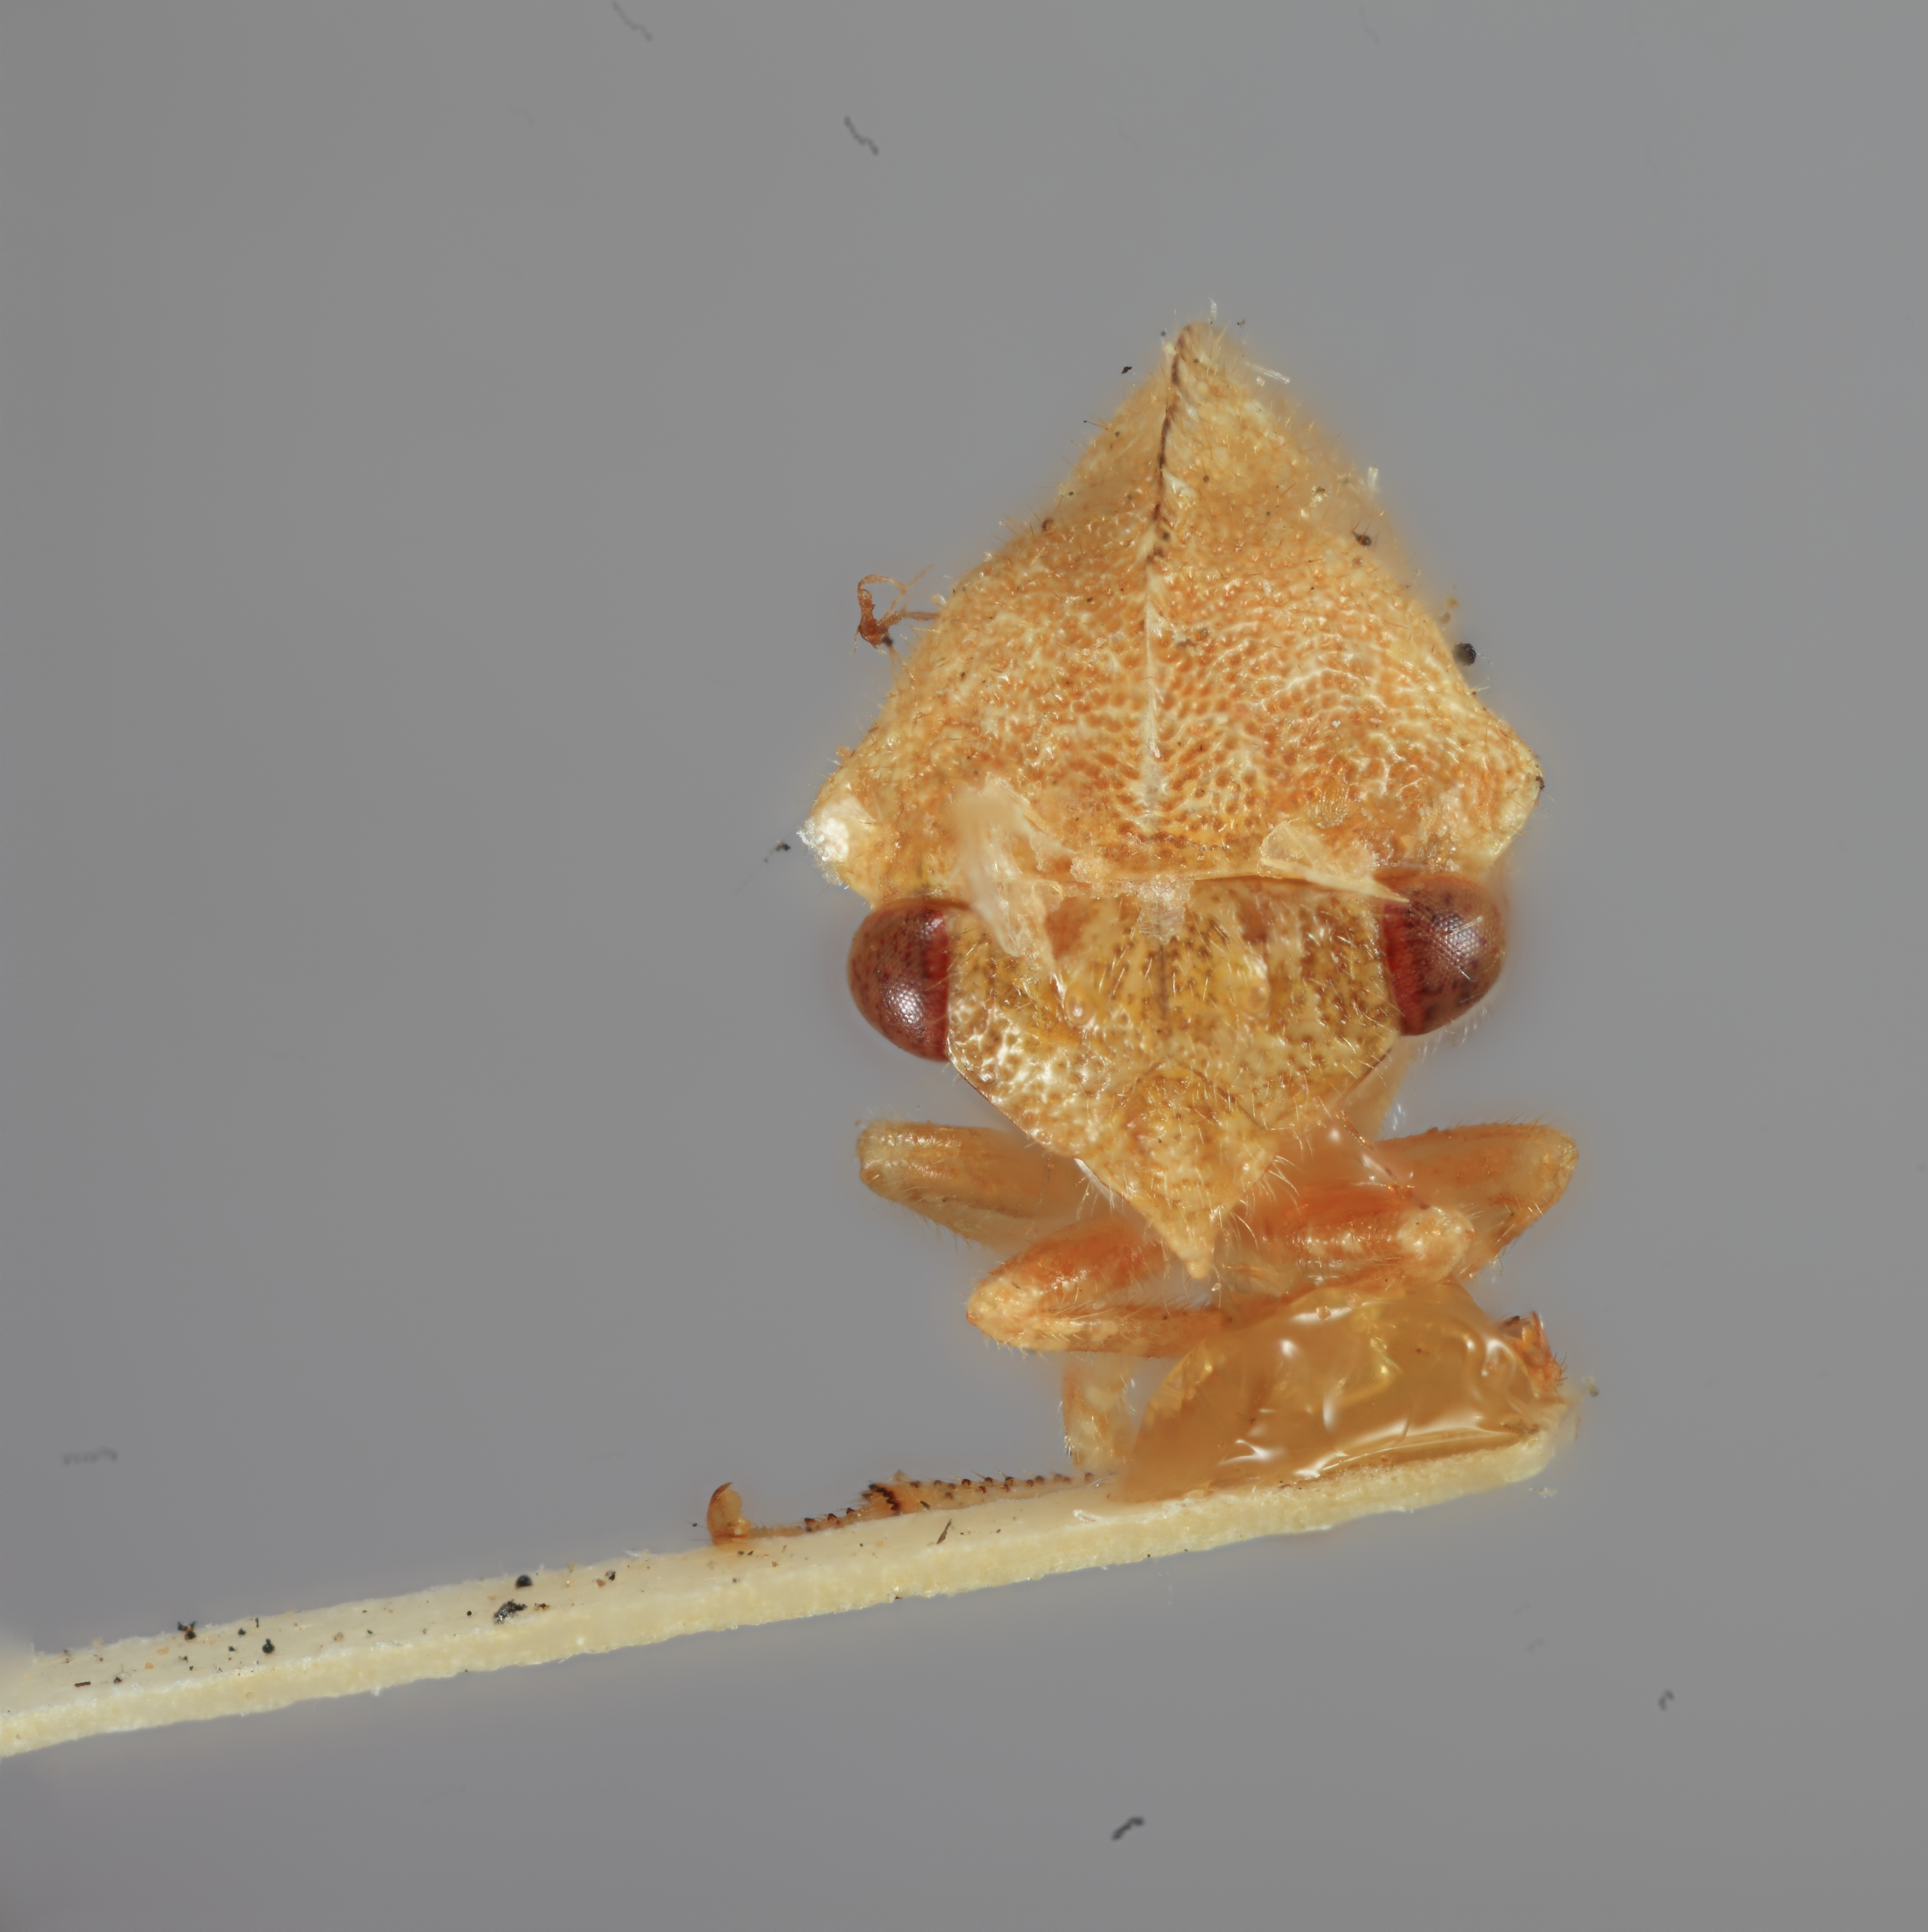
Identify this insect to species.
Atymna reticulata
